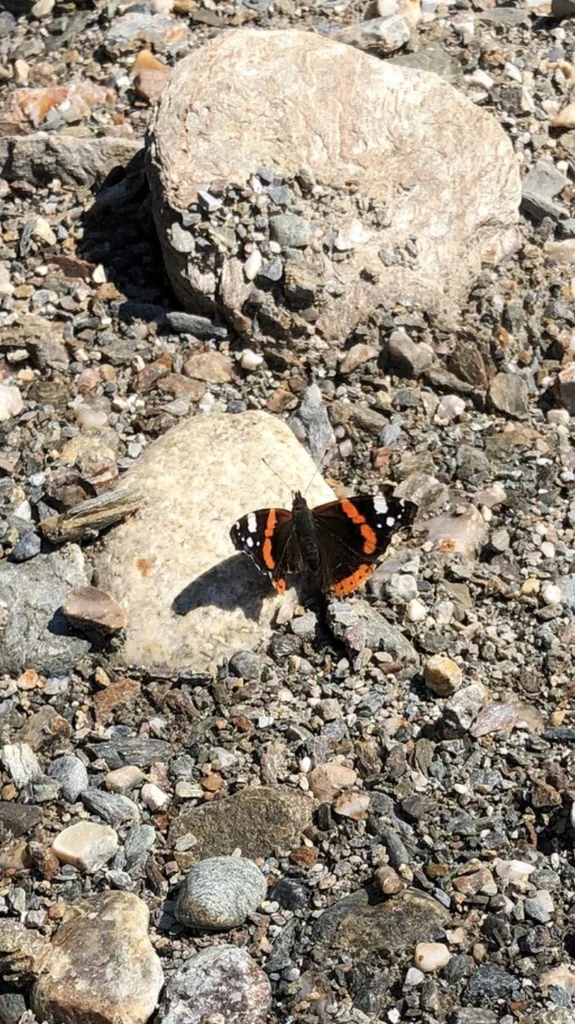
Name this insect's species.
Vanessa atalanta
